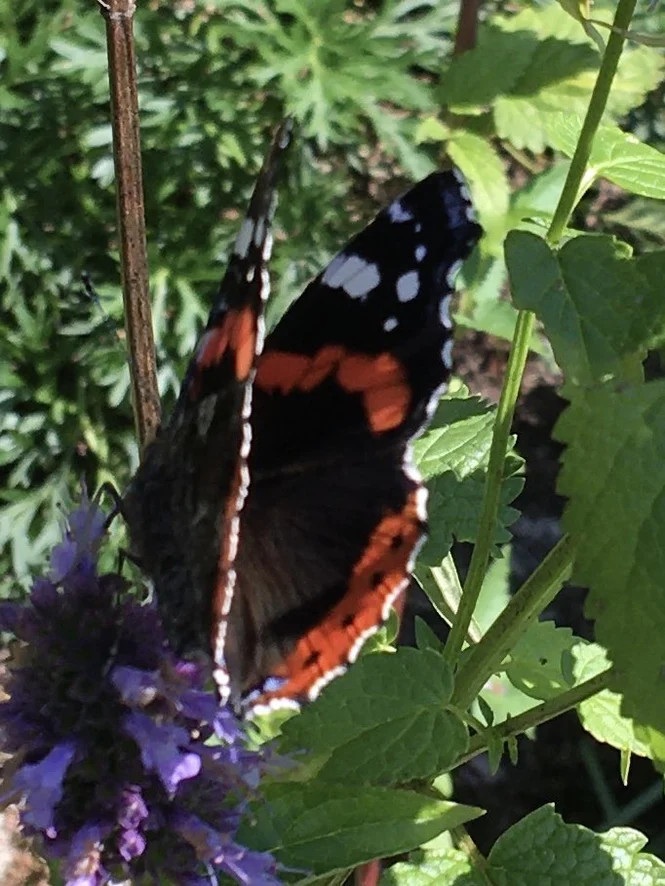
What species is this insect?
Vanessa atalanta
